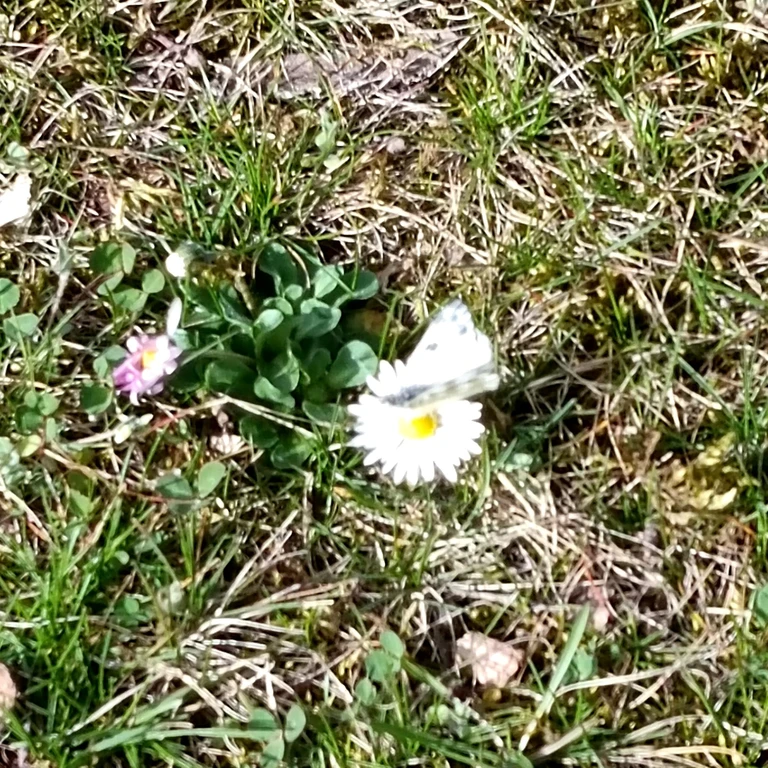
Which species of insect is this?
Pontia edusa
